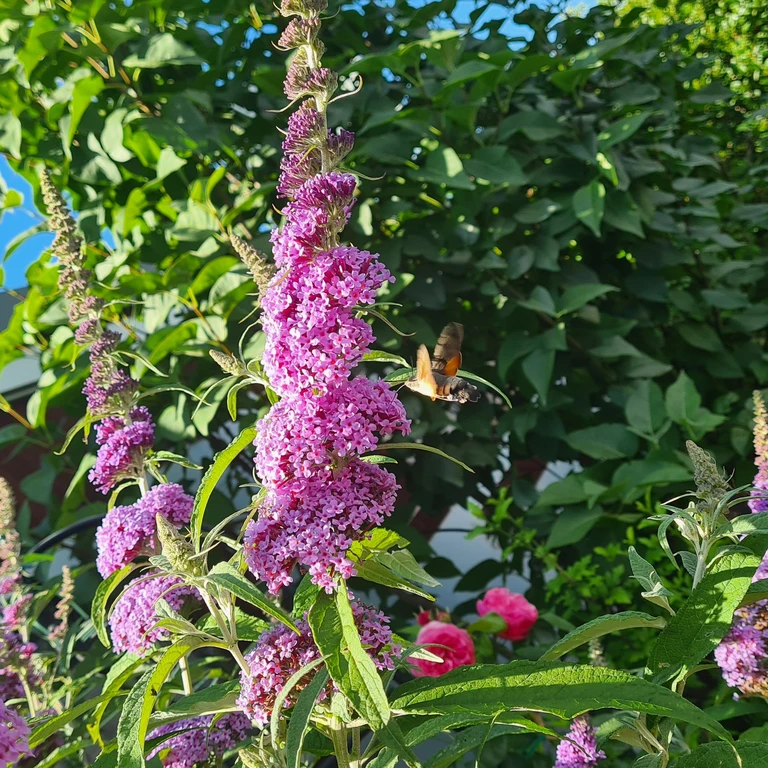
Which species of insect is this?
Macroglossum stellatarum
